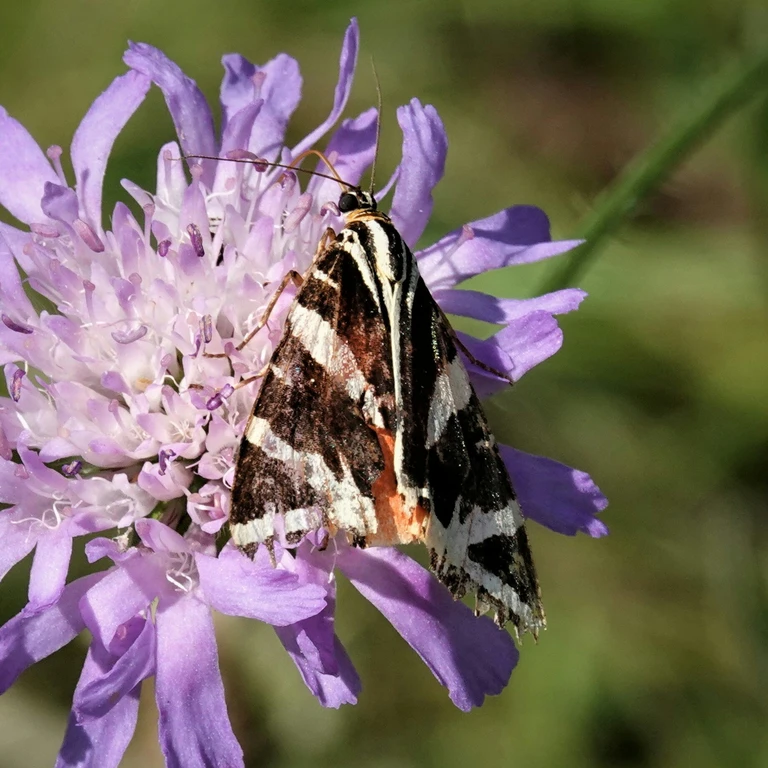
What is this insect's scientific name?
Euplagia quadripunctaria
